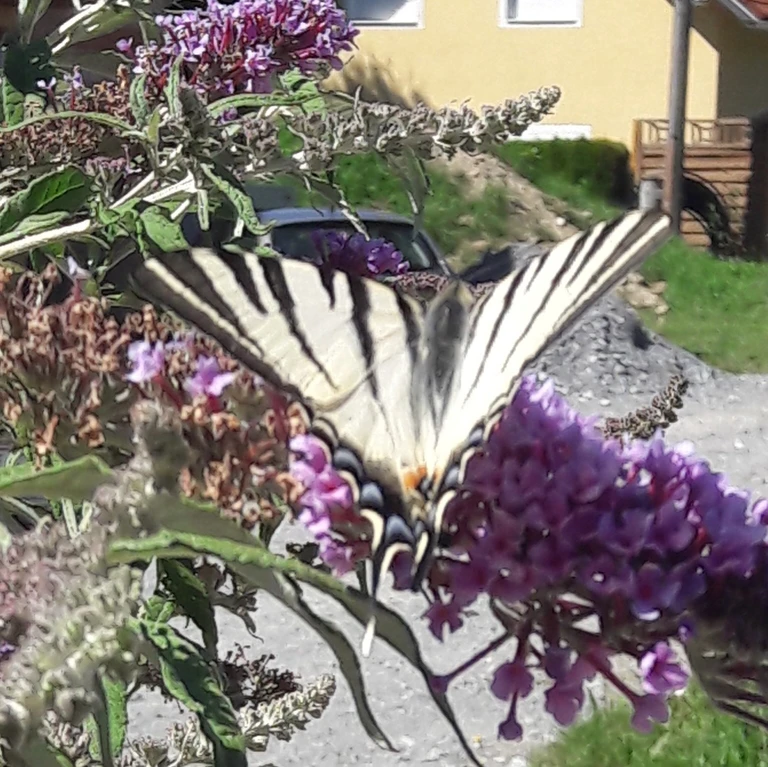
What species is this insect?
Iphiclides podalirius
